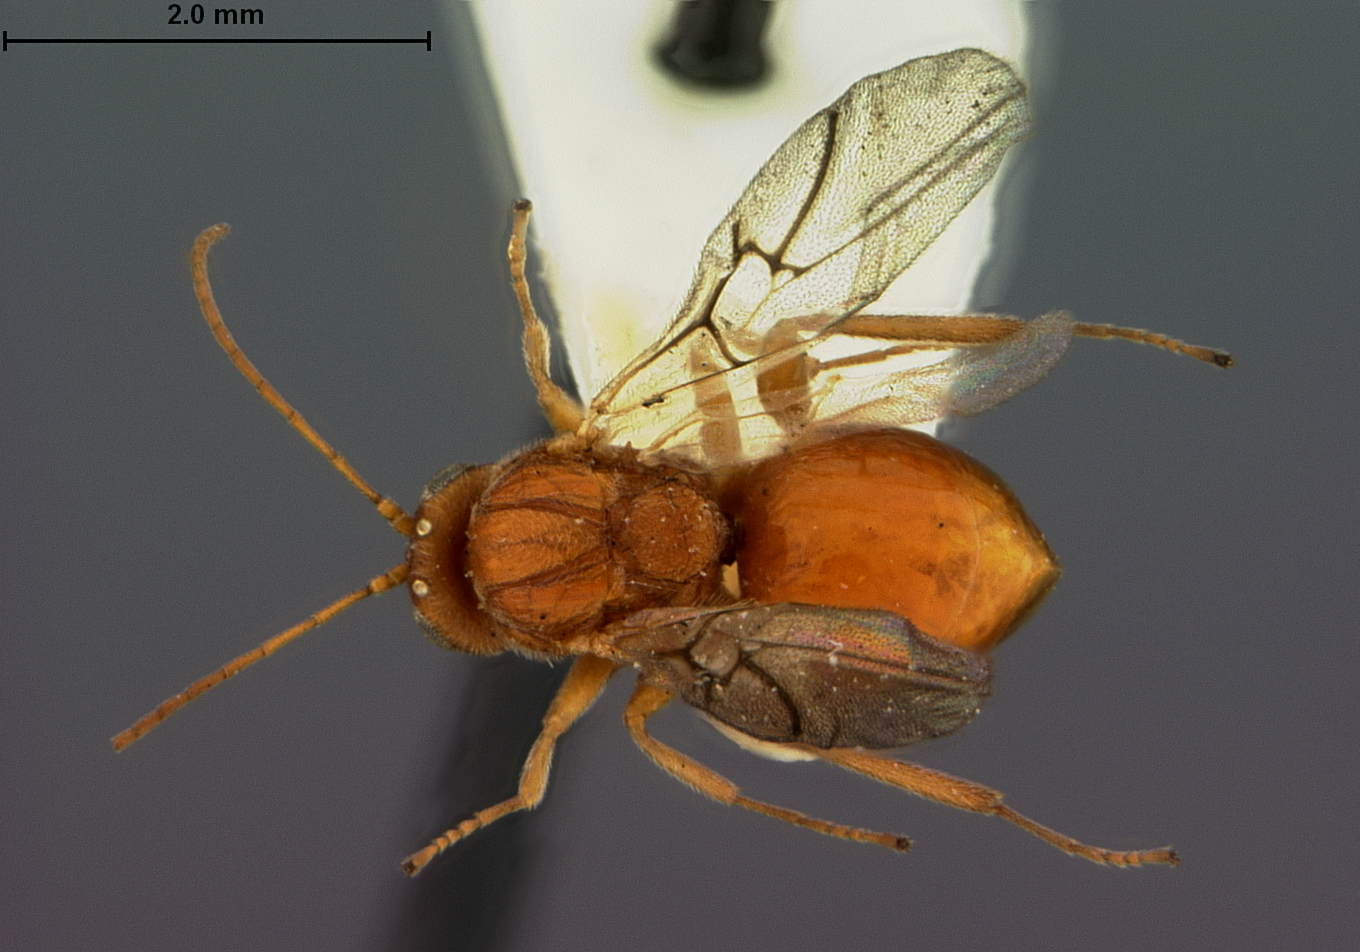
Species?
Andricus stramineus
